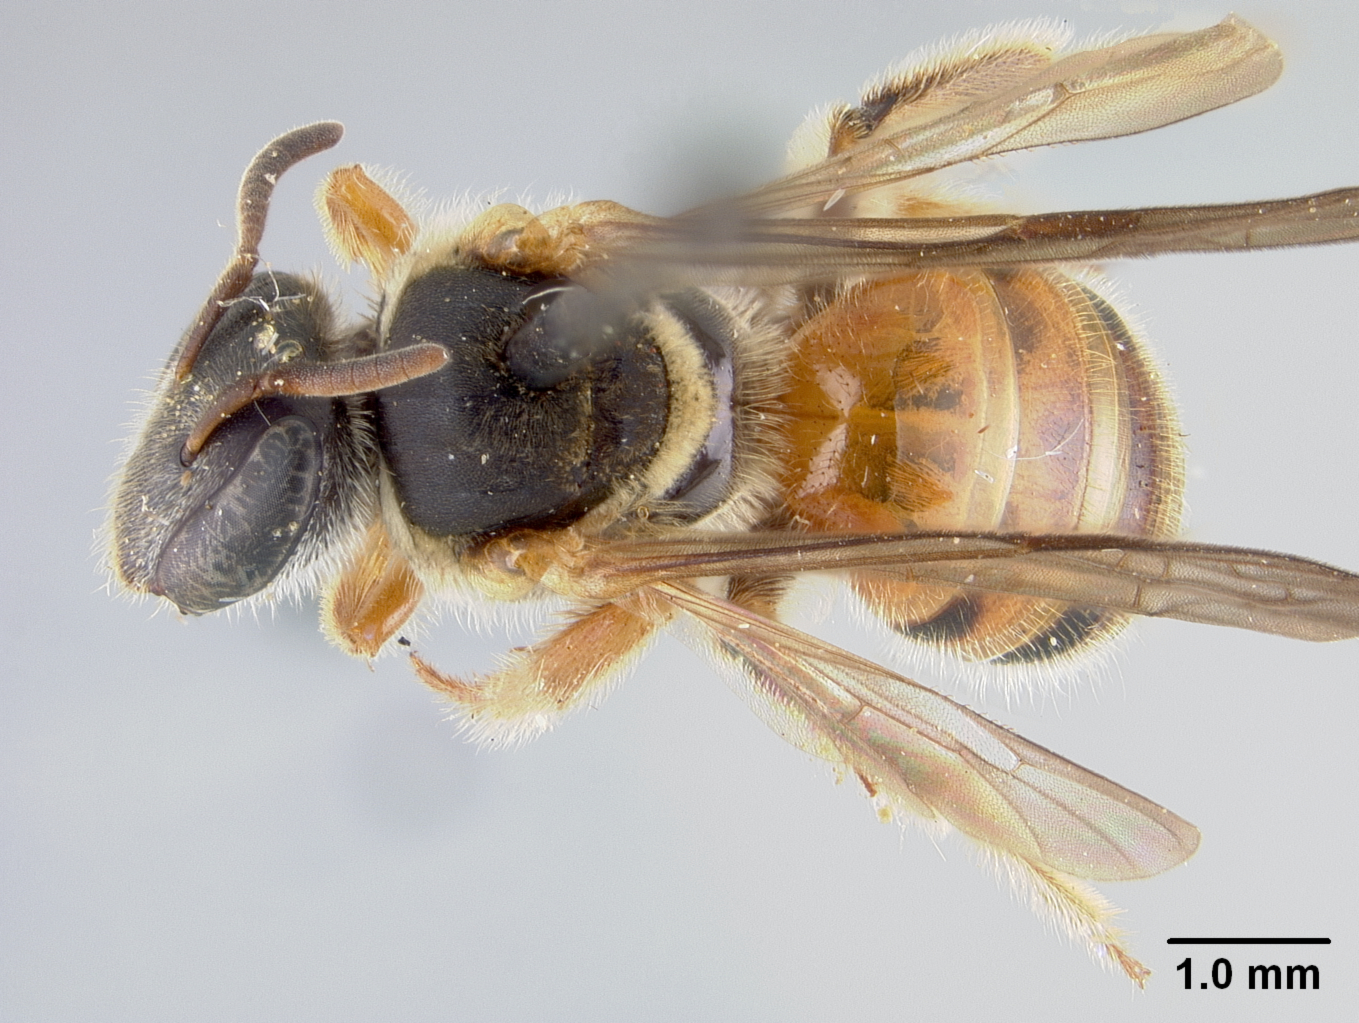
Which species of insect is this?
Nomia nanensis
